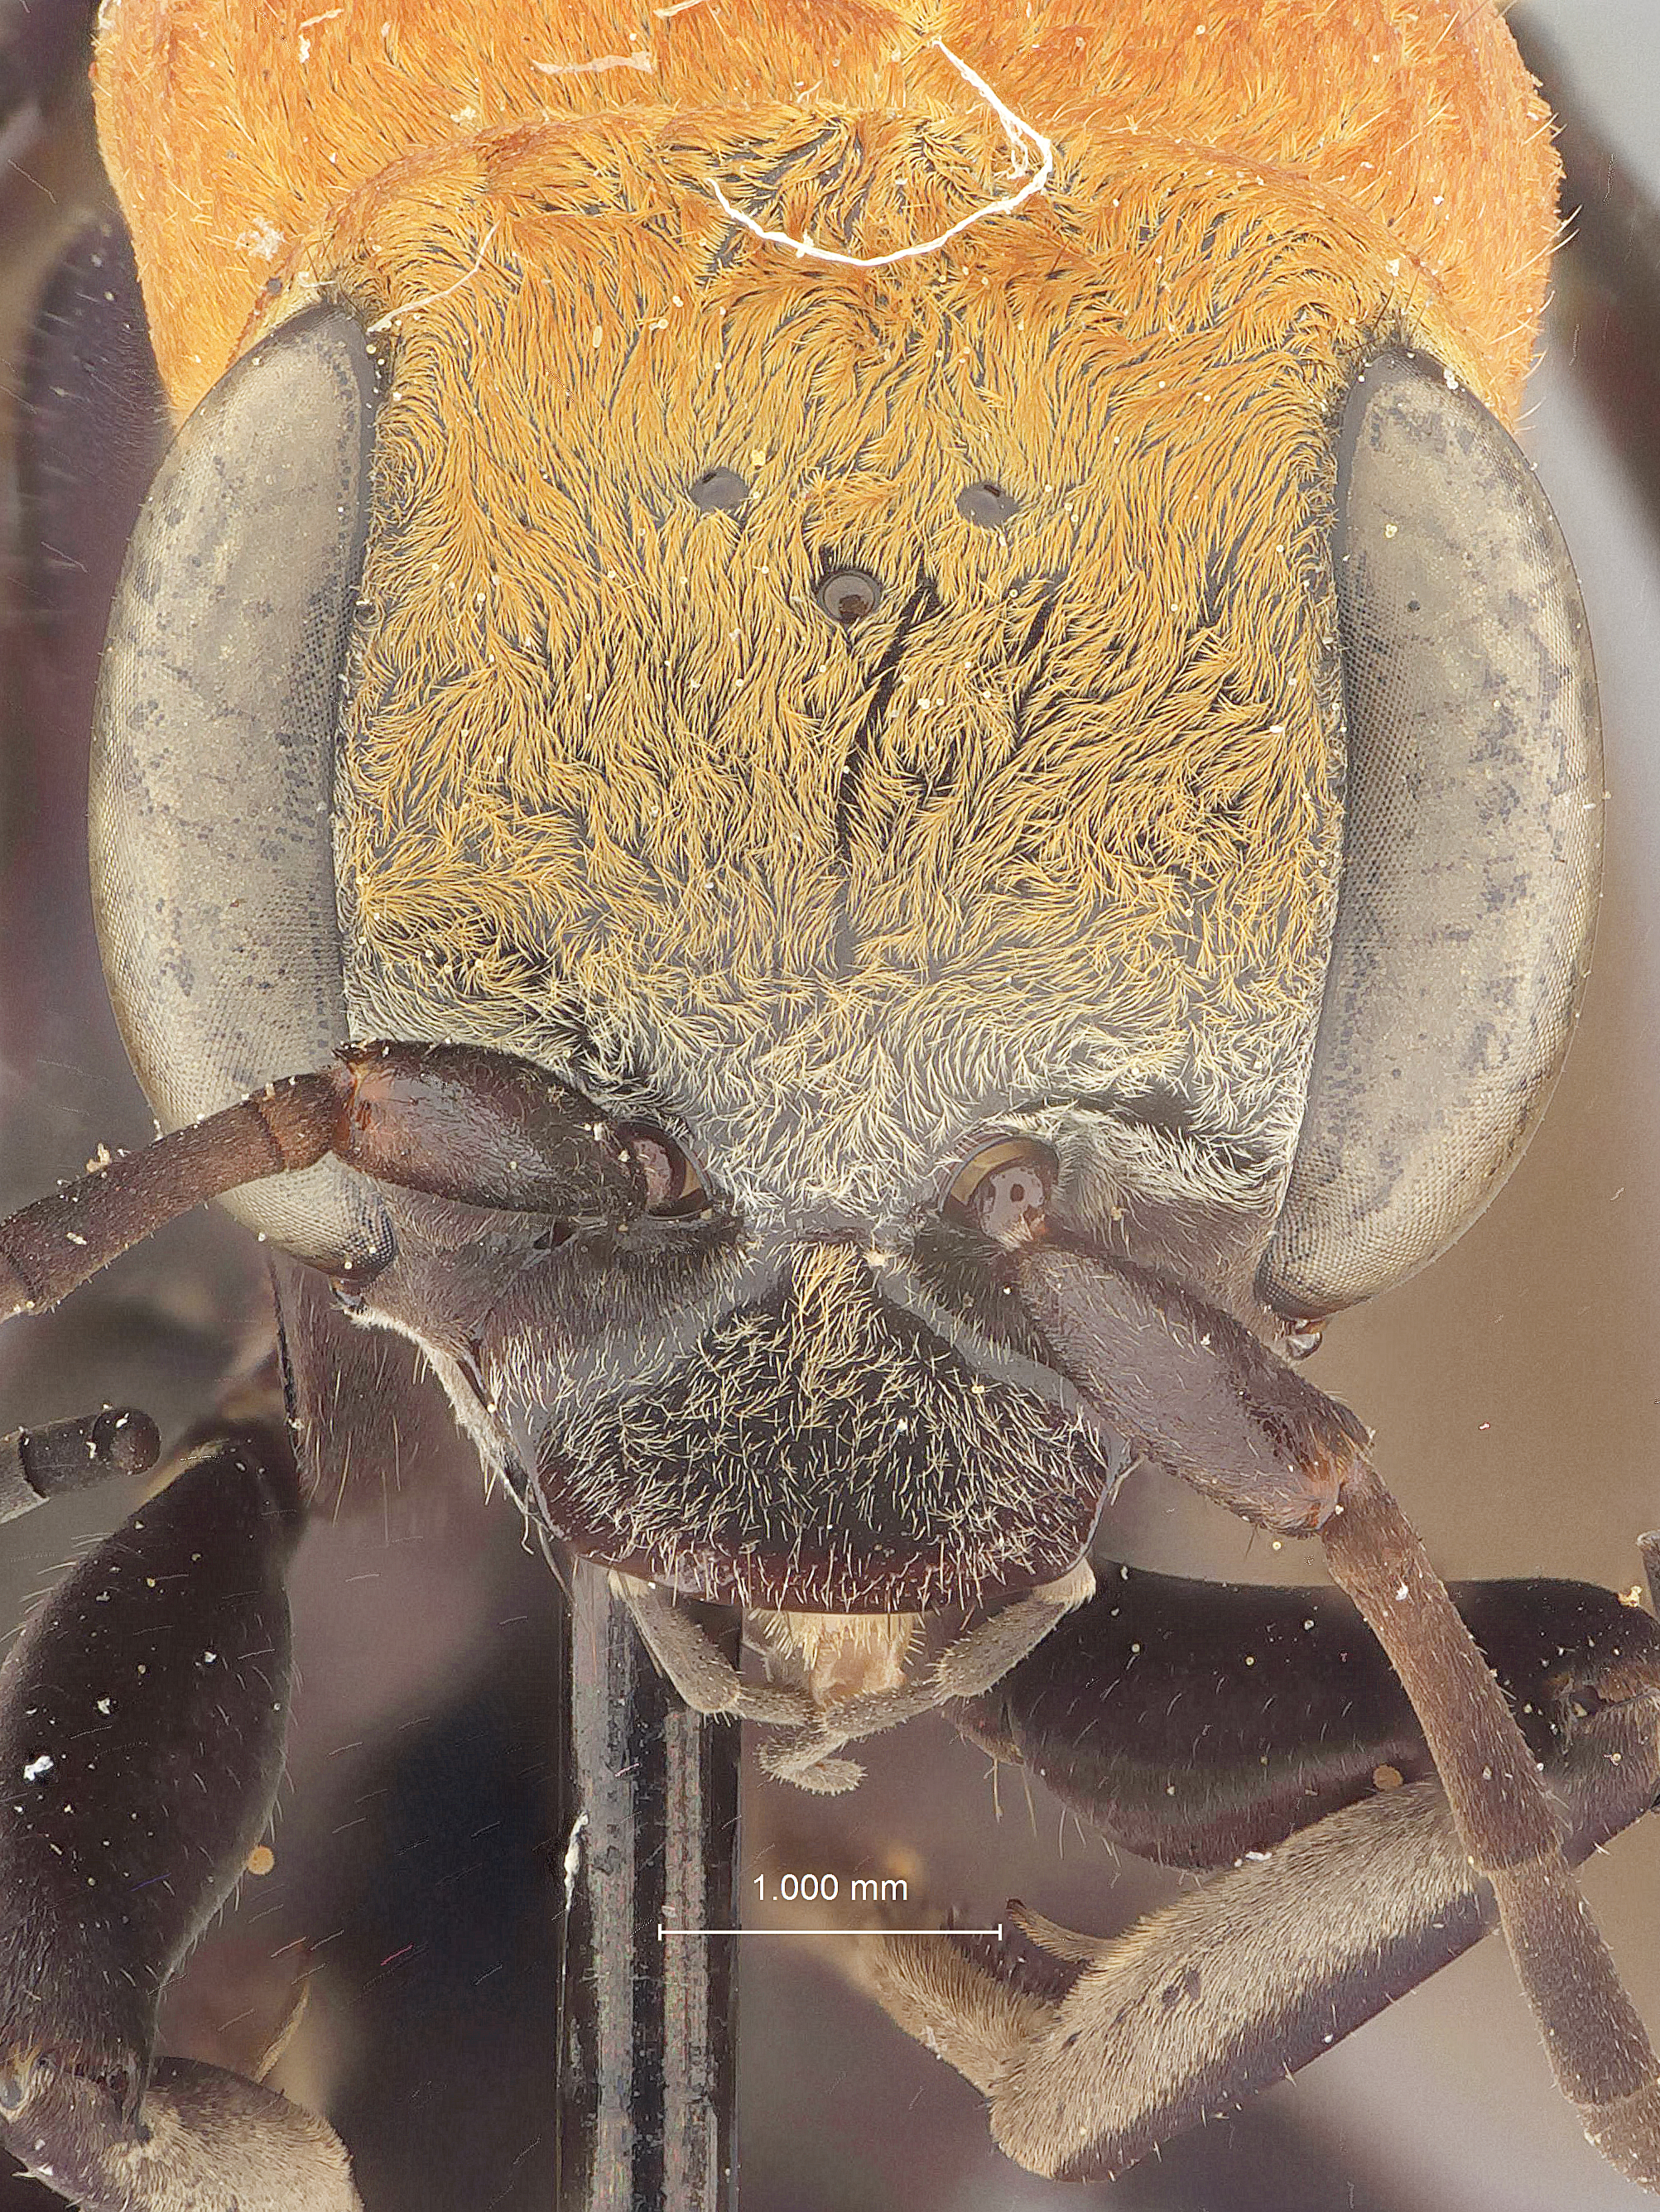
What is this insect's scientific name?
Psorthaspis portiae
